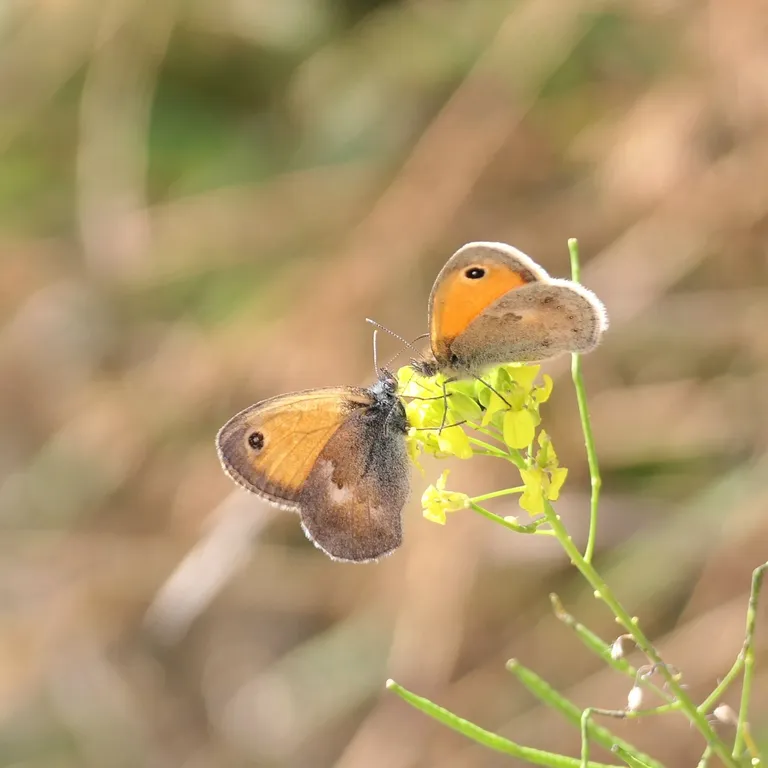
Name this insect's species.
Coenonympha pamphilus
